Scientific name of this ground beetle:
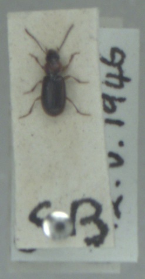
Acupalpus dubius
